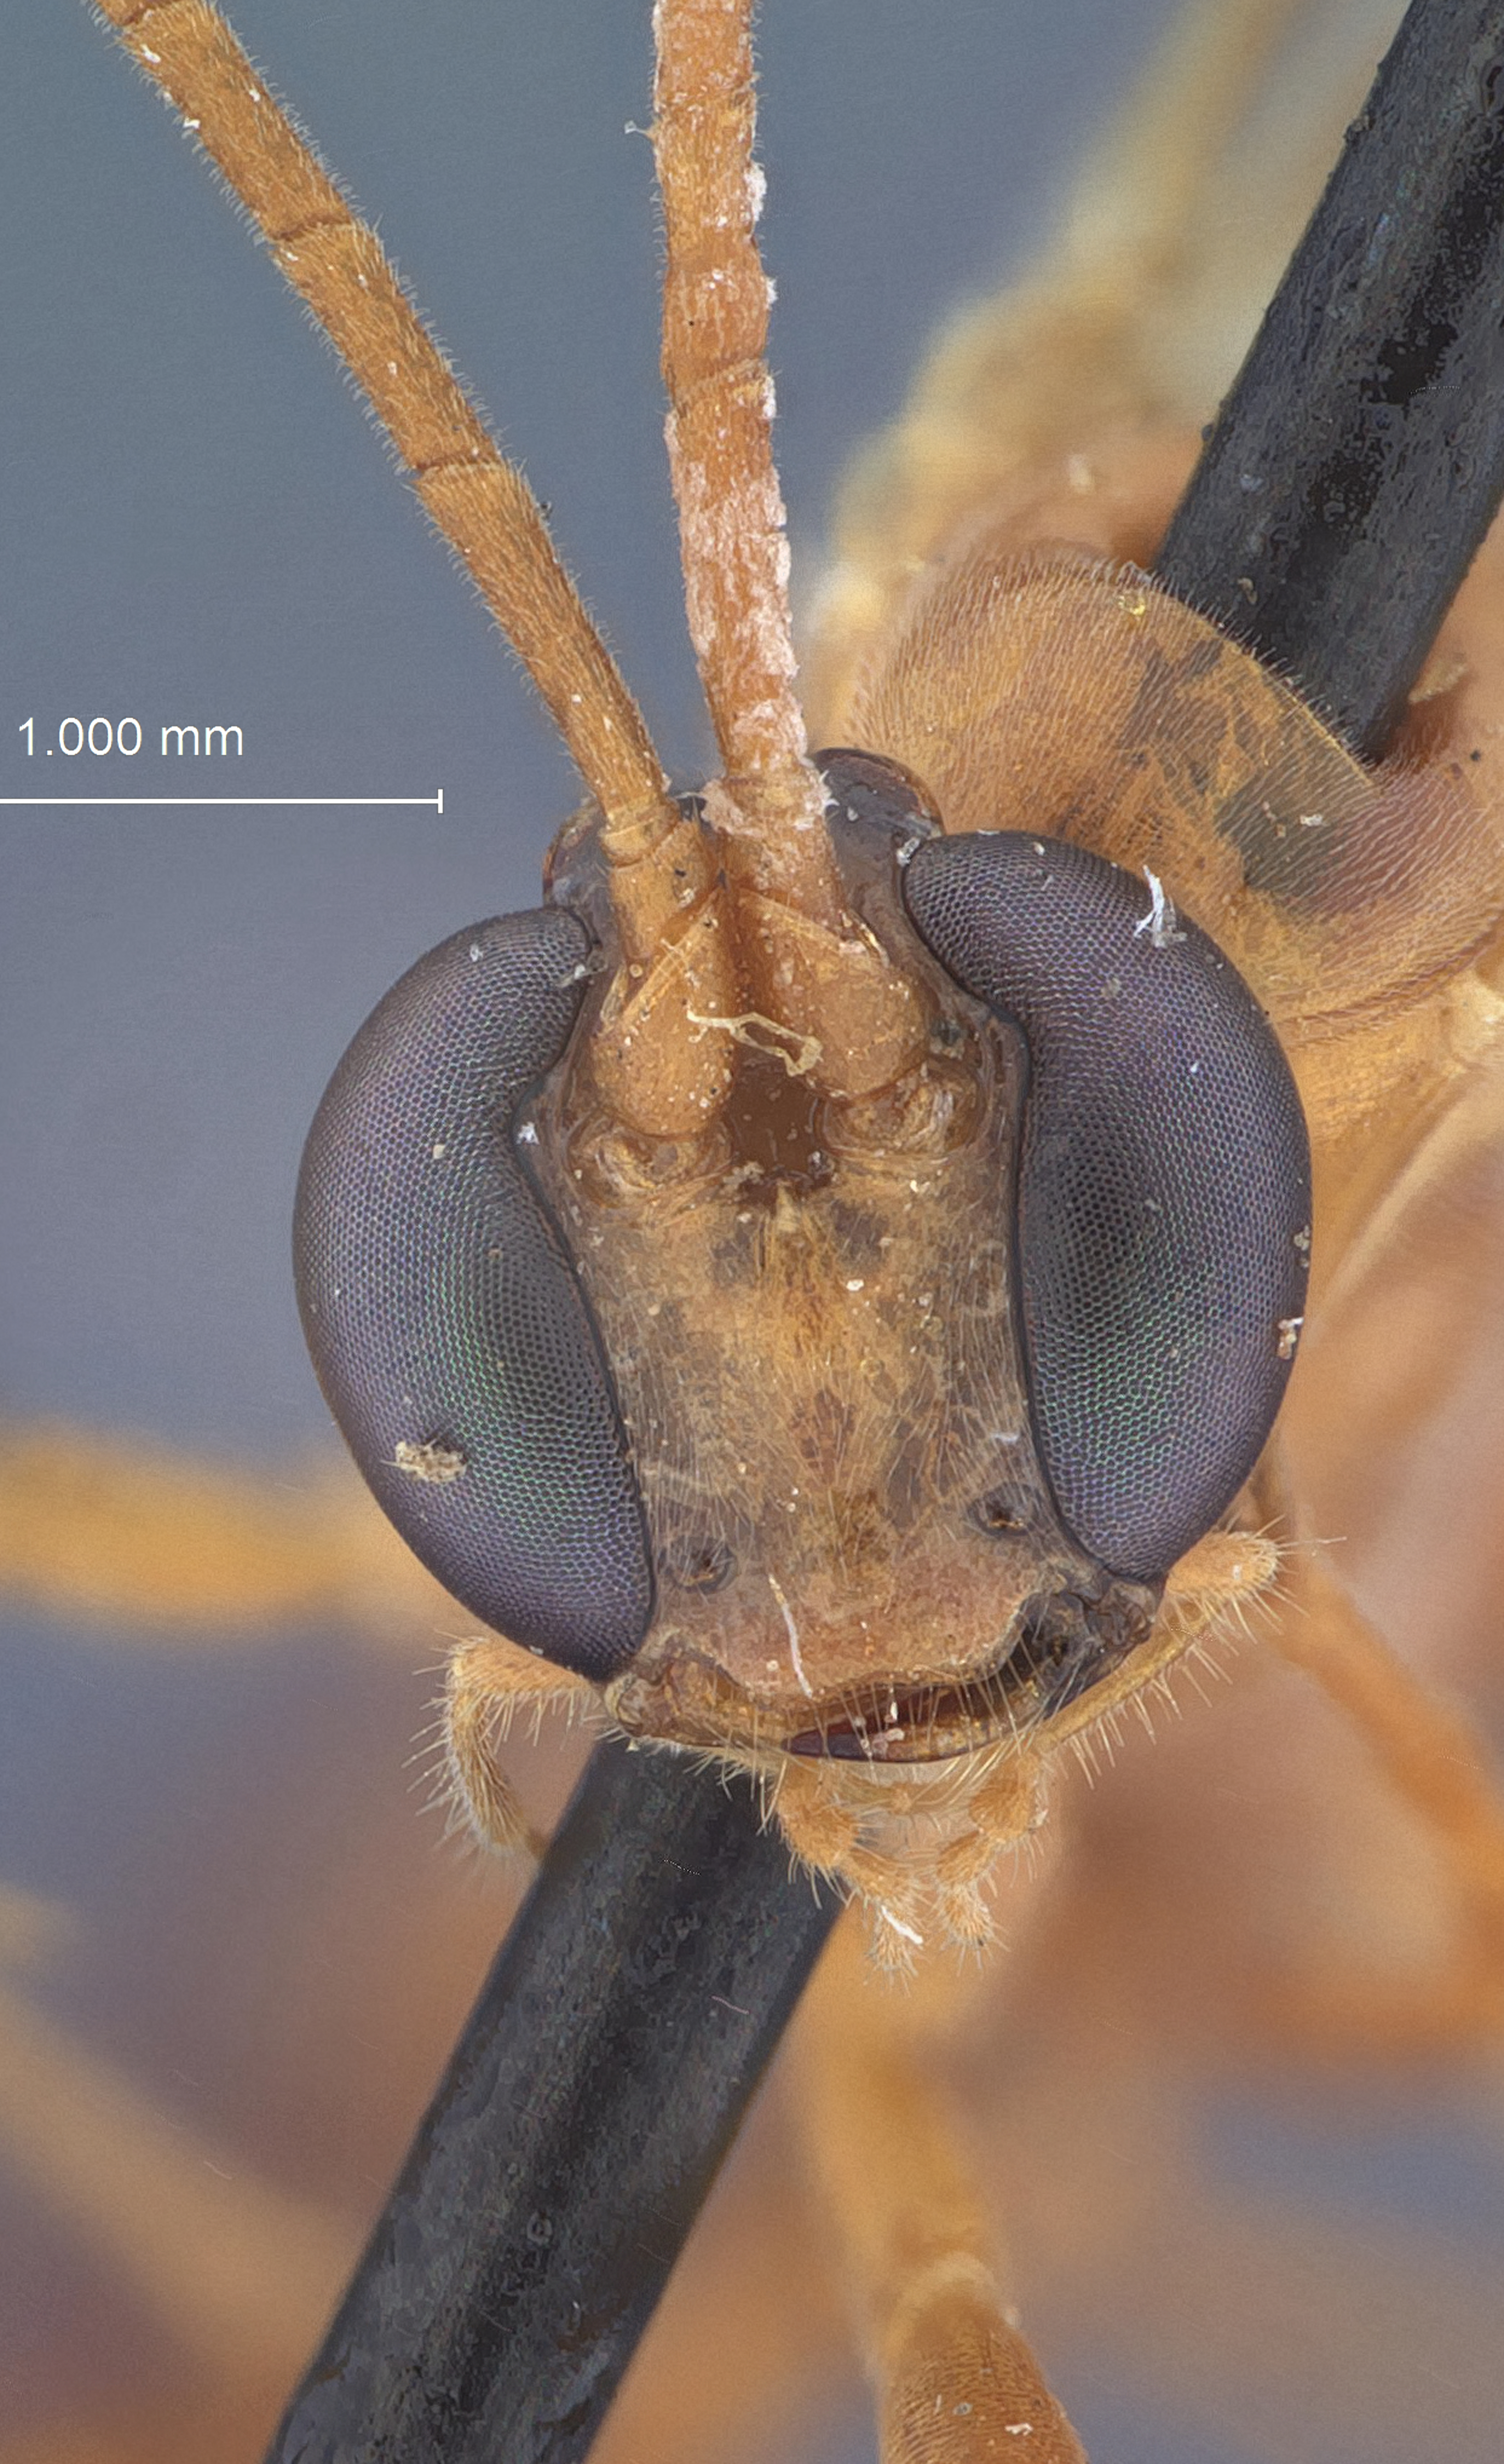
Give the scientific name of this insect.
Netelia affinis
